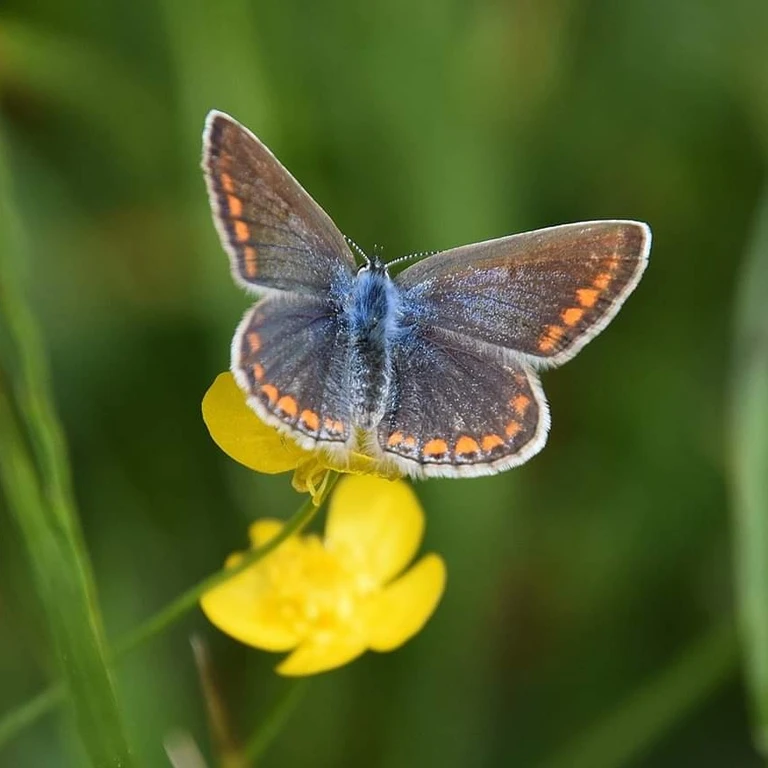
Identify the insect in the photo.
Polyommatus icarus
